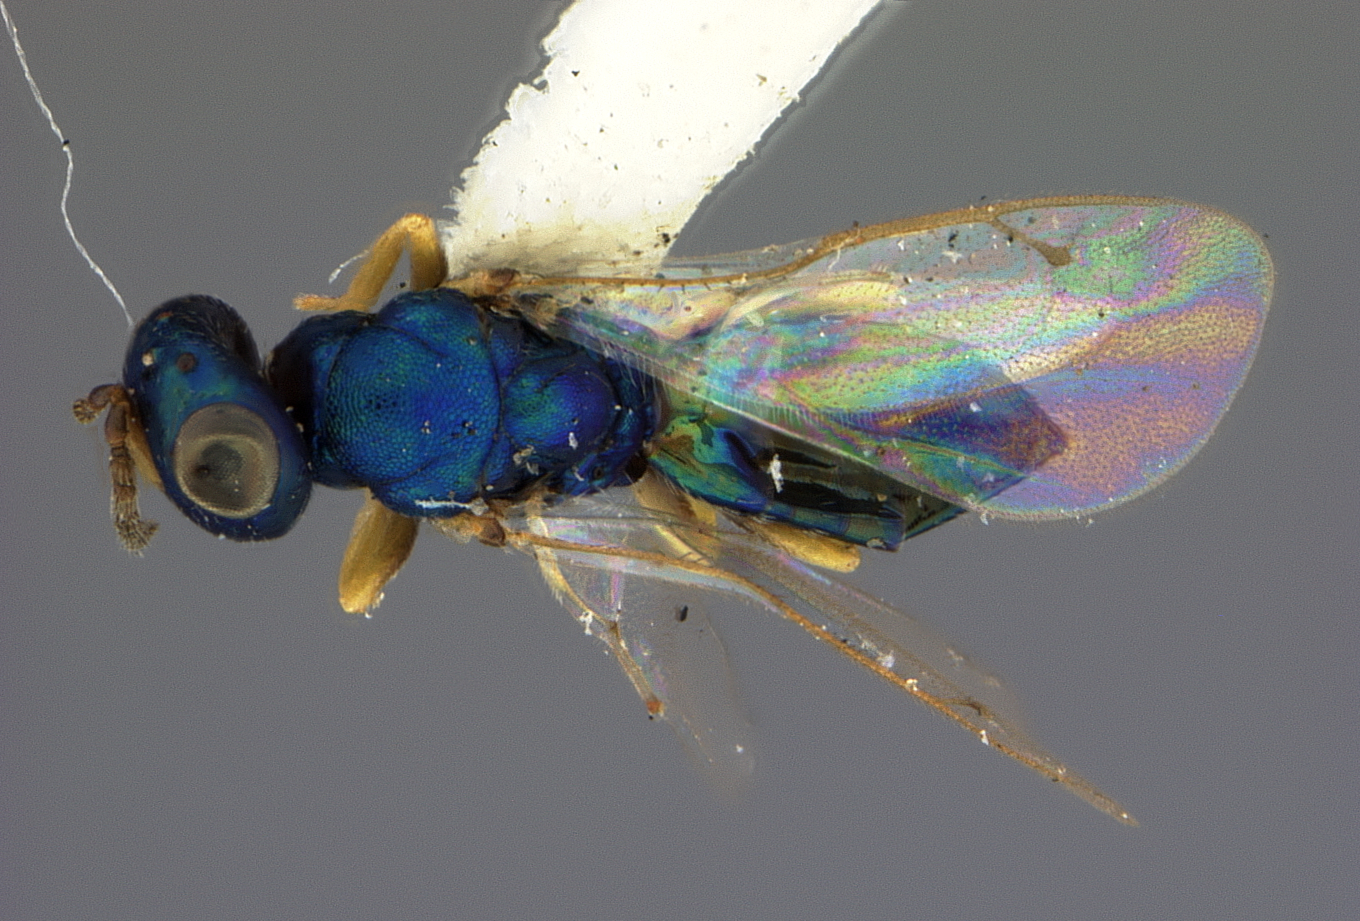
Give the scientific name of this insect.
Homoporus vassiliefi
